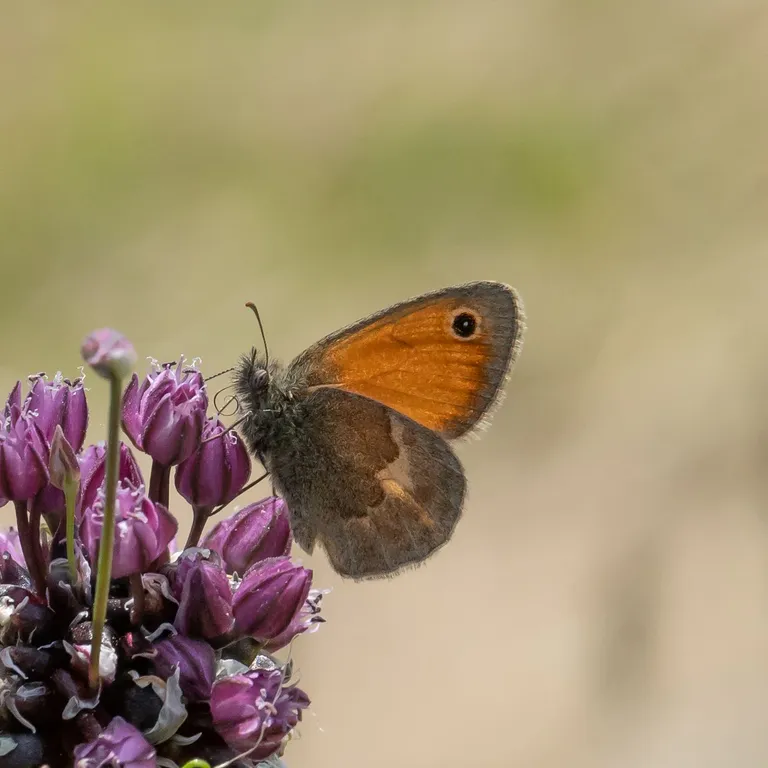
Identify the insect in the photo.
Coenonympha pamphilus
